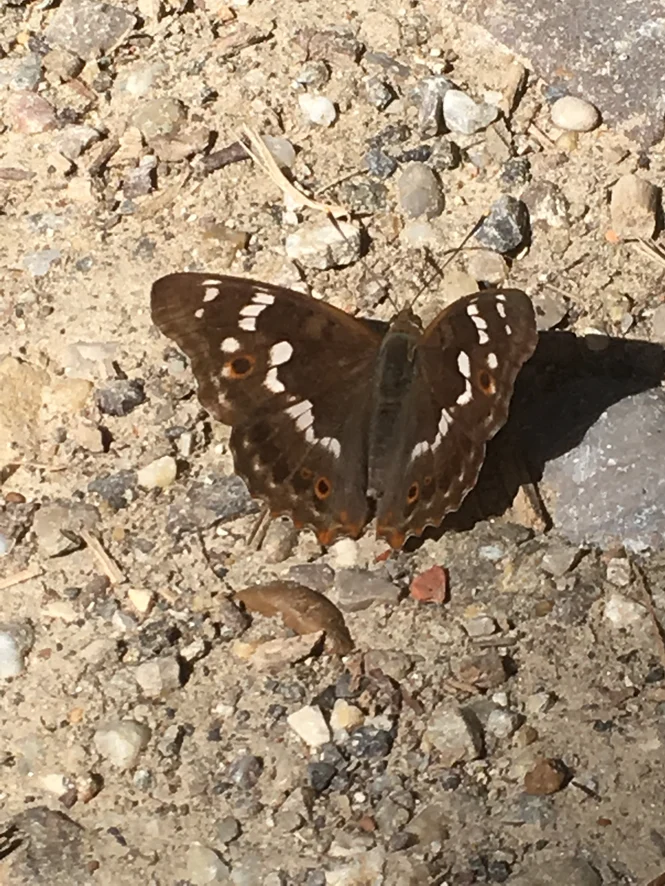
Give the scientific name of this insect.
Apatura ilia
